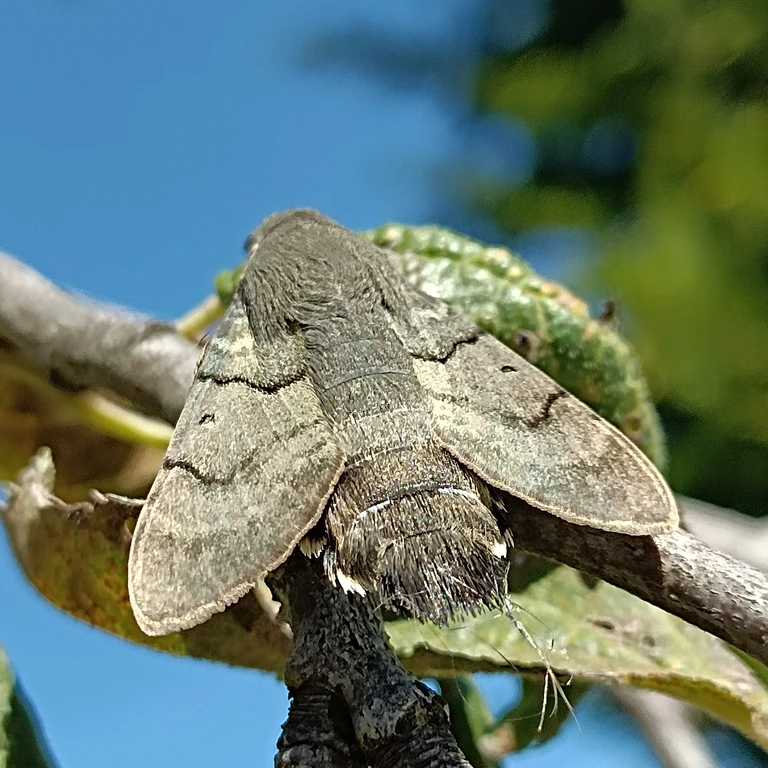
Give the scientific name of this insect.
Macroglossum stellatarum
